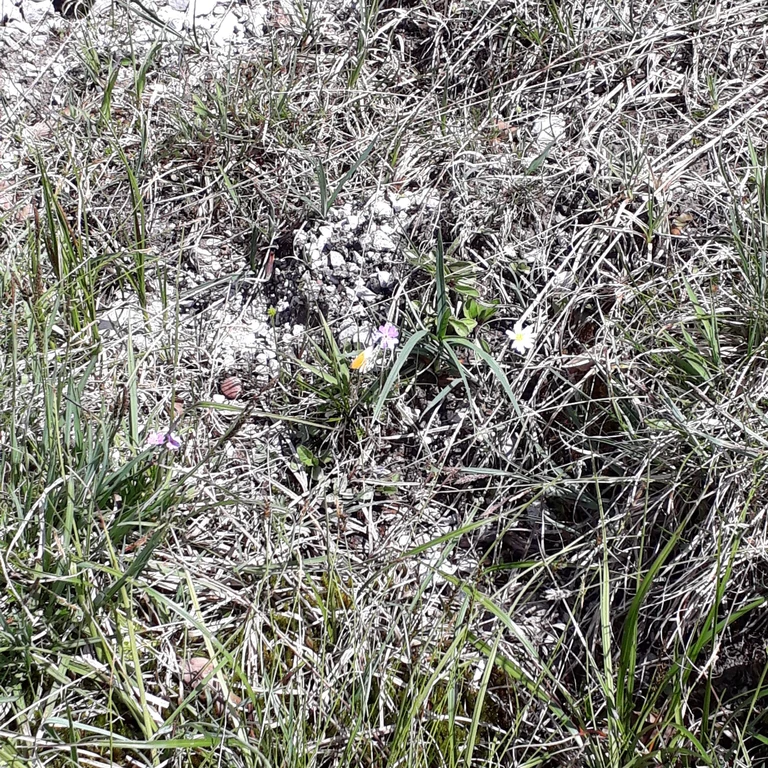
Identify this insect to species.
Anthocharis cardamines
